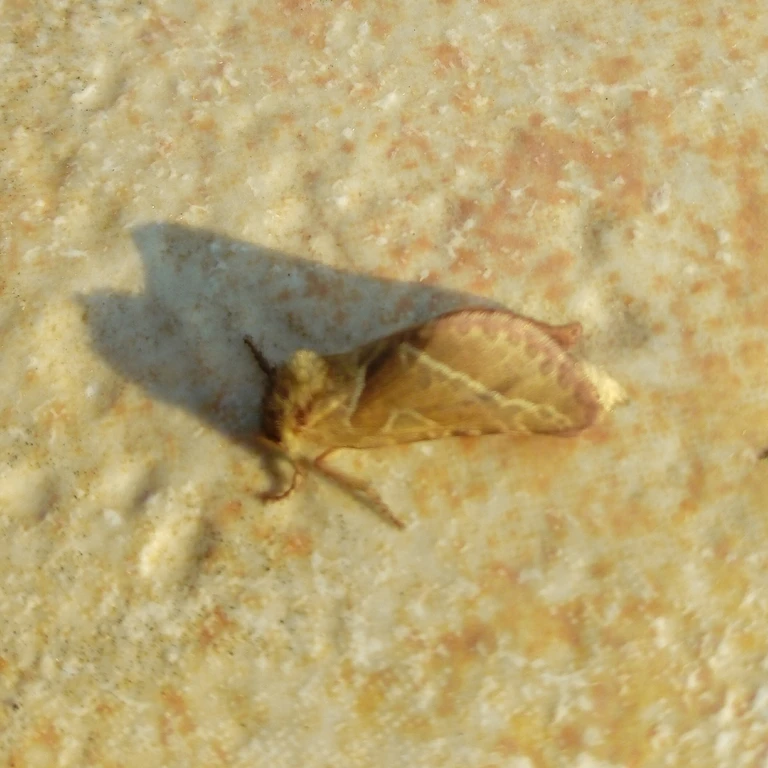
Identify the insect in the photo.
Triodia sylvina
